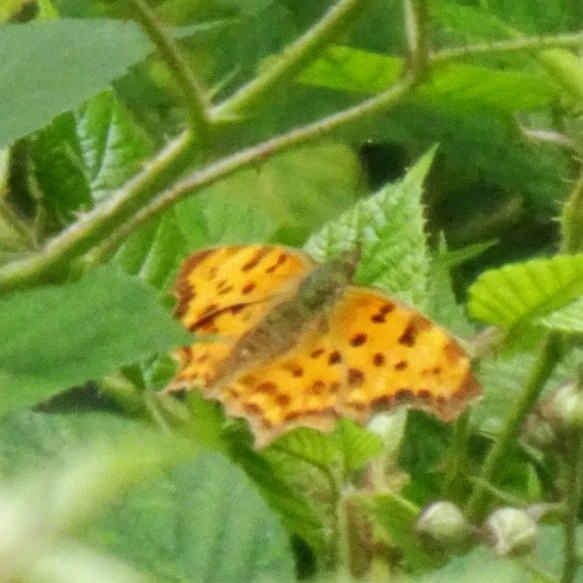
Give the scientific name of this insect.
Polygonia c-album
